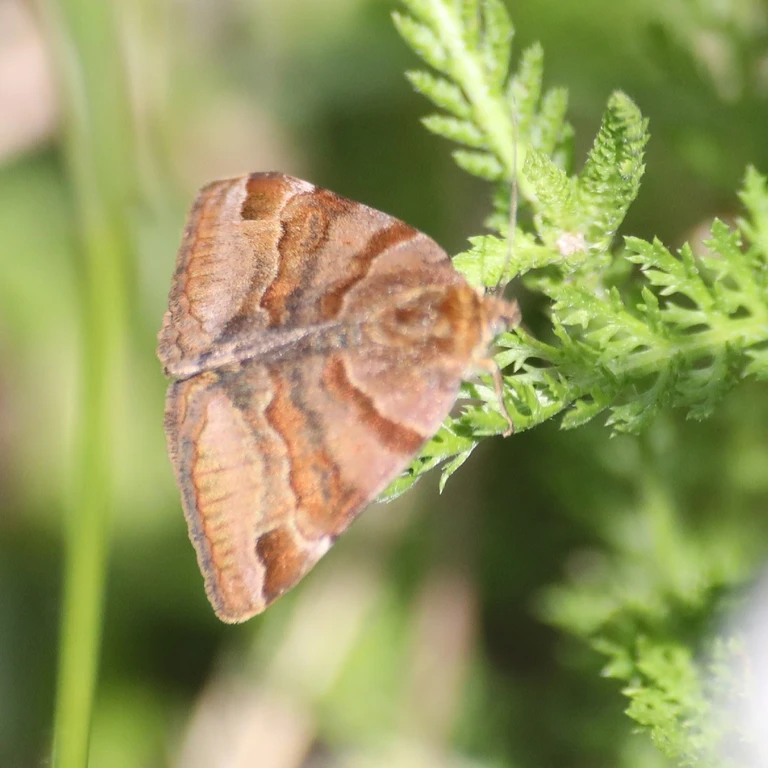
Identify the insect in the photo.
Euclidia glyphica
